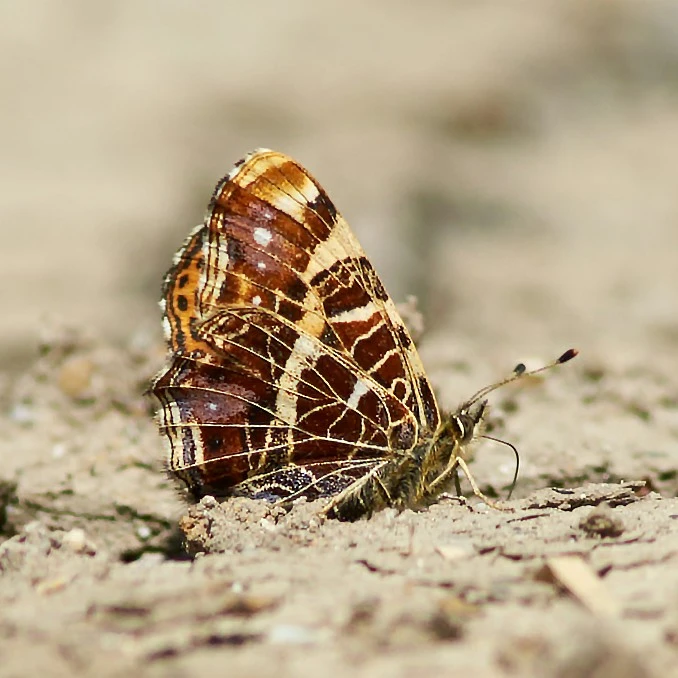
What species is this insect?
Araschnia levana
